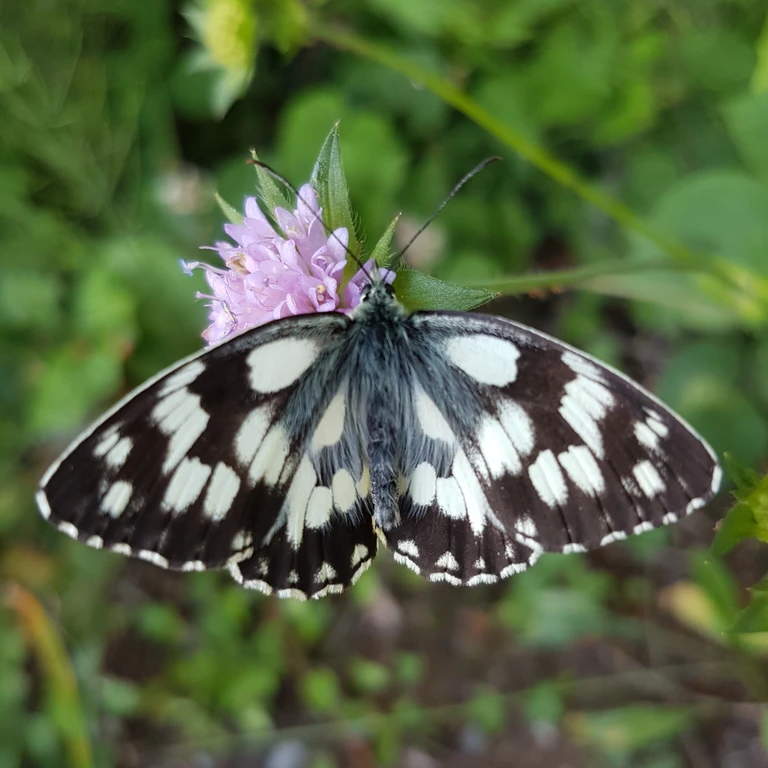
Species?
Melanargia galathea
